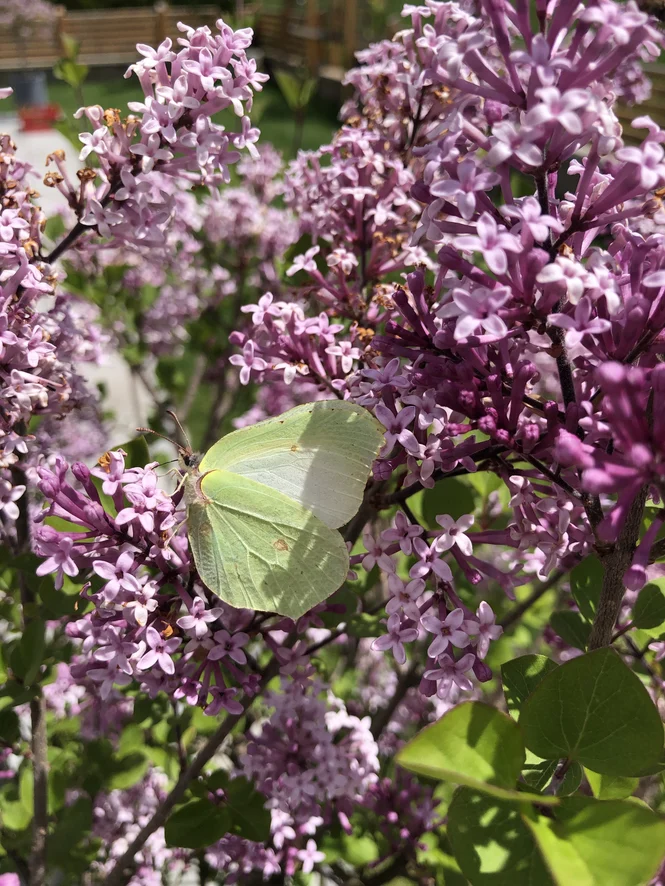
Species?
Gonepteryx rhamni
